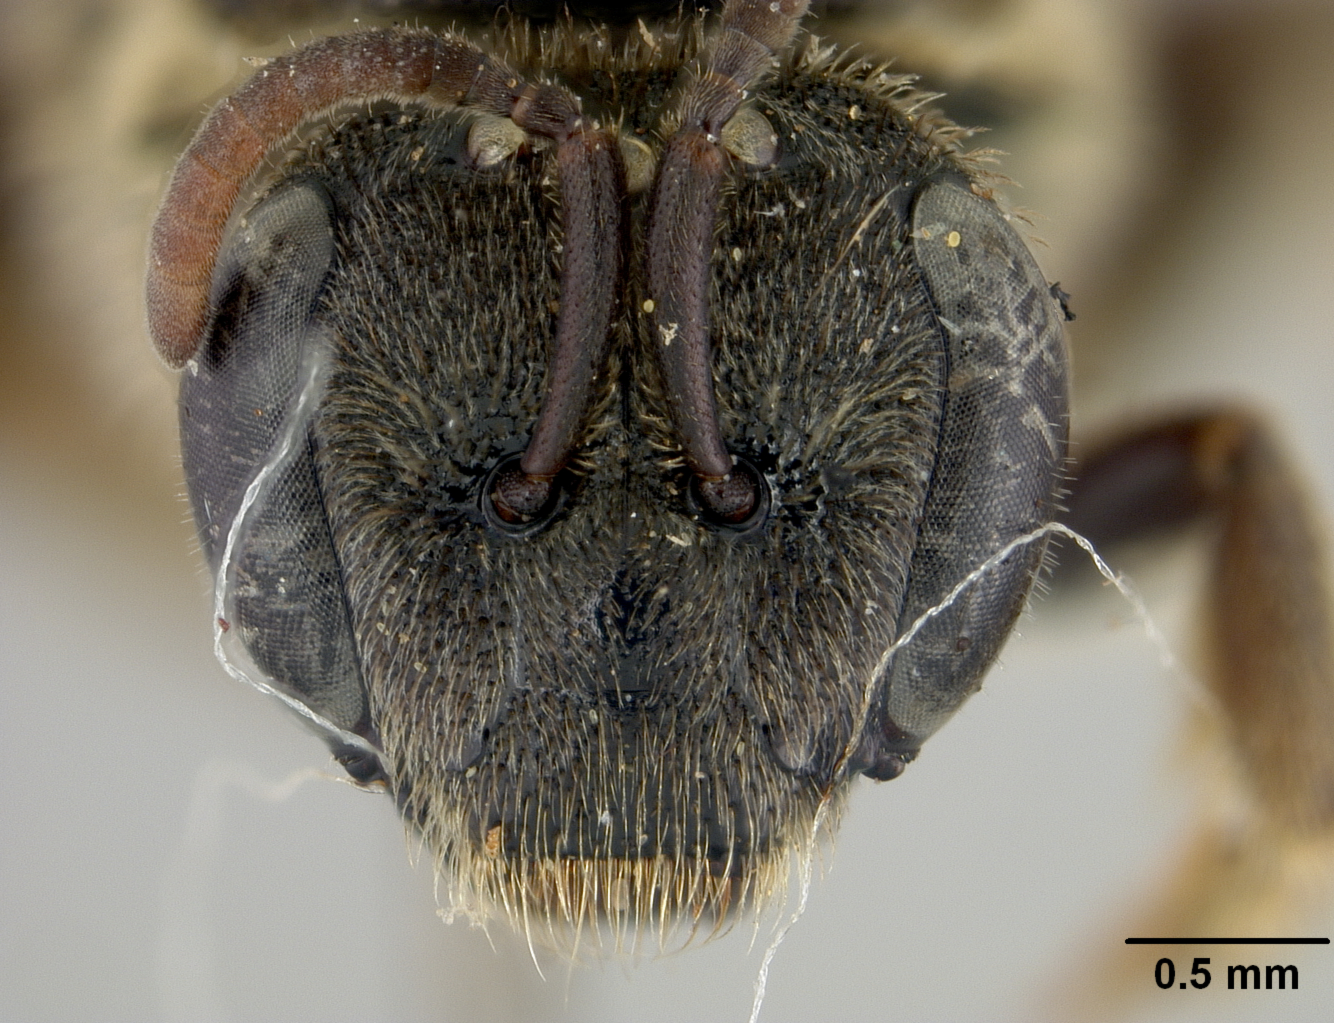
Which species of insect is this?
Halictus banahaonis
